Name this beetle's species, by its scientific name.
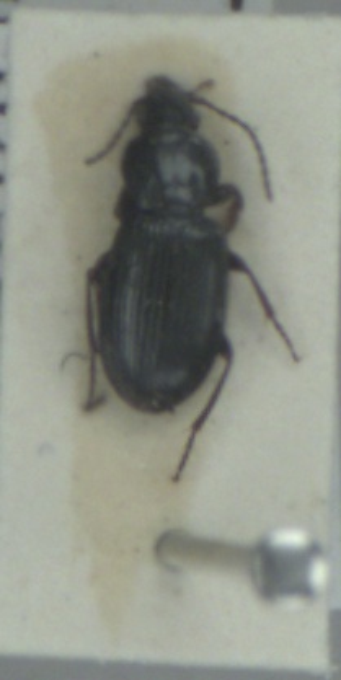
Pterostichus diligens
